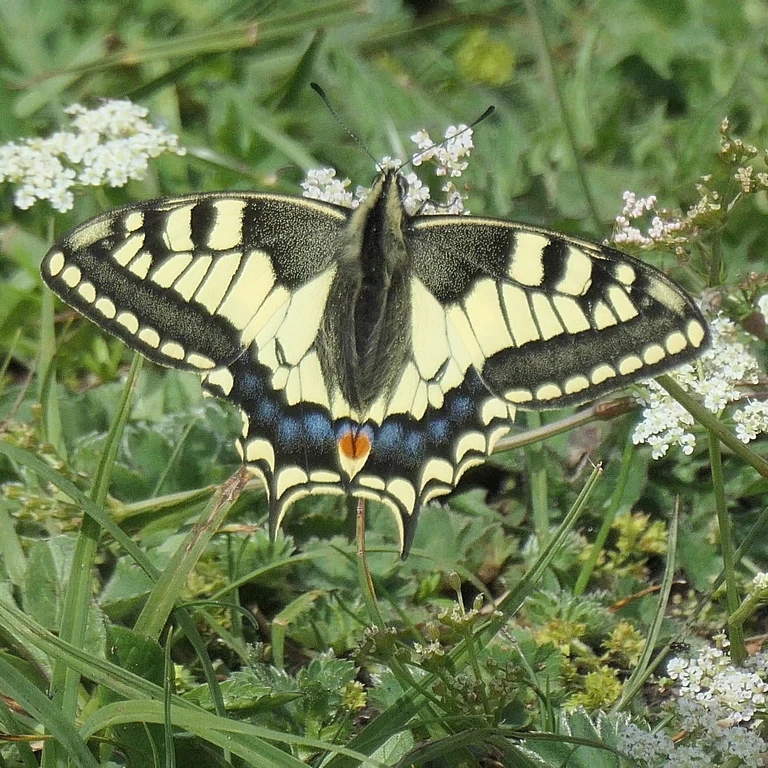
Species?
Papilio machaon
